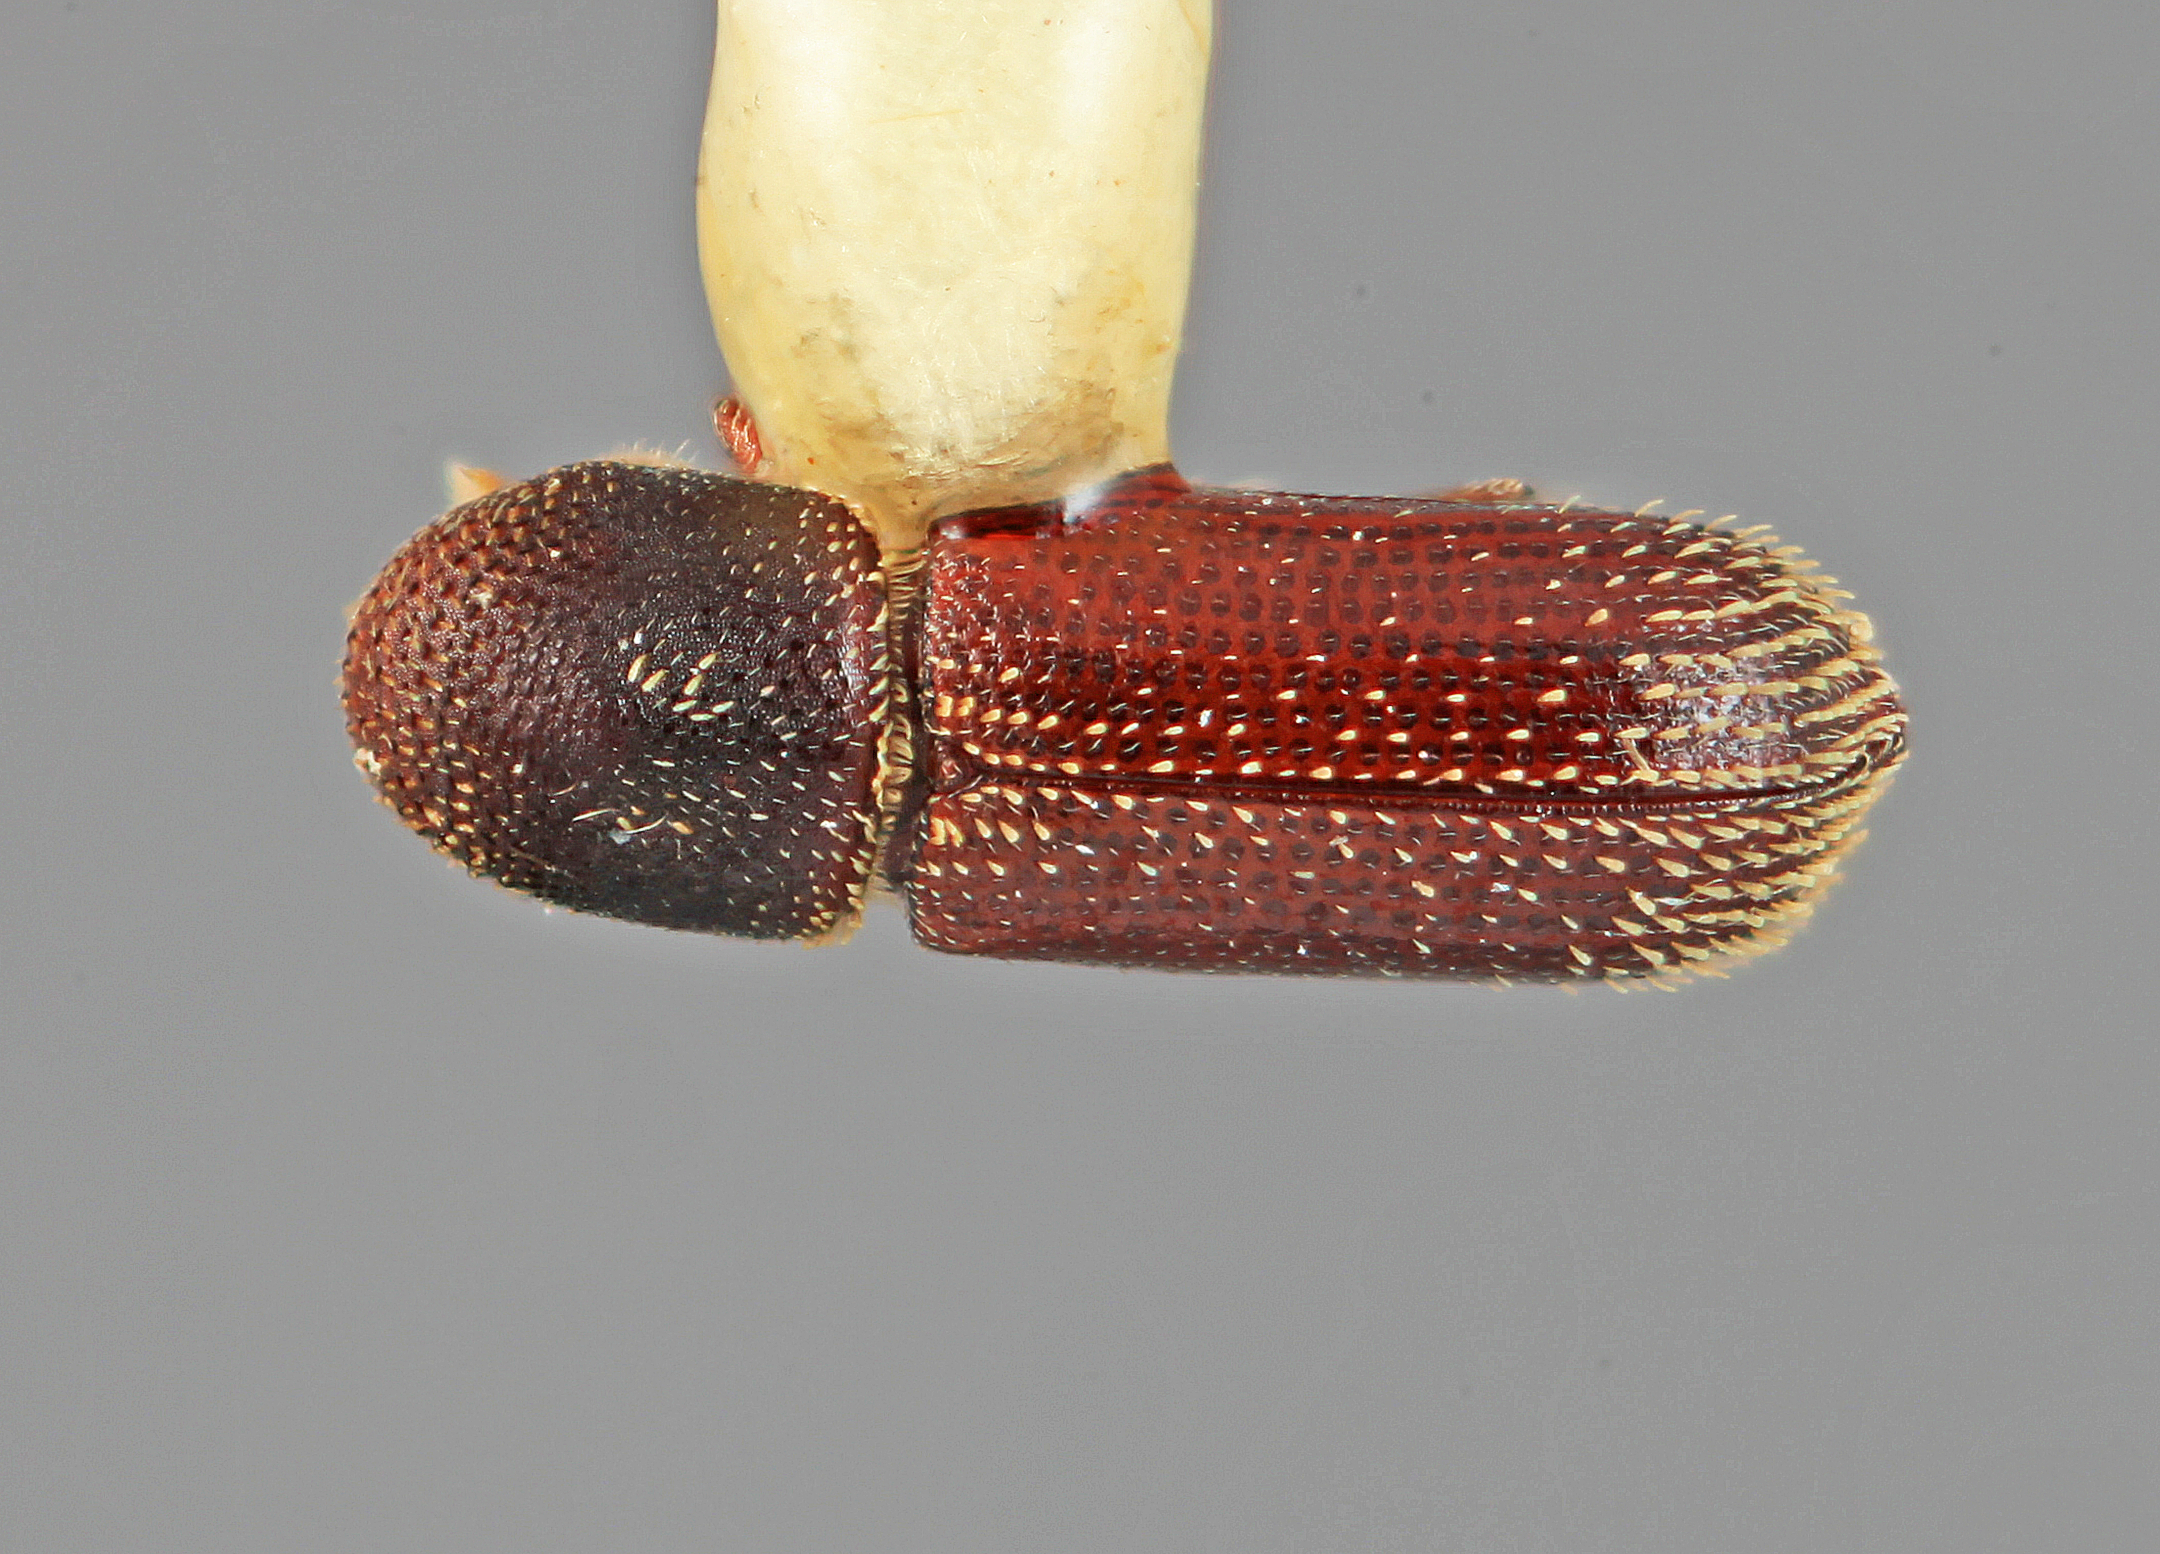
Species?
Micracisella hondurensis
